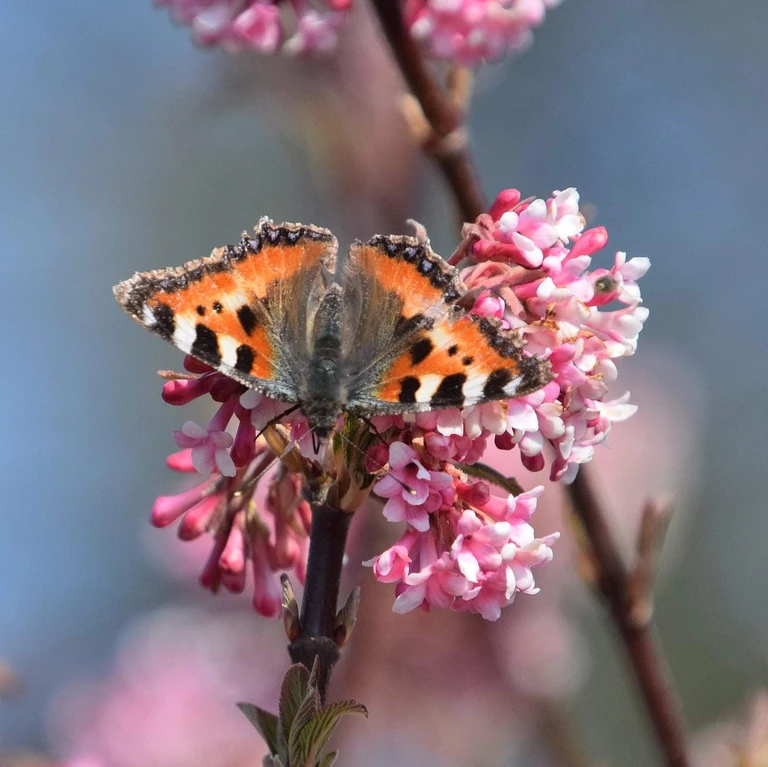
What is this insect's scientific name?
Aglais urticae
